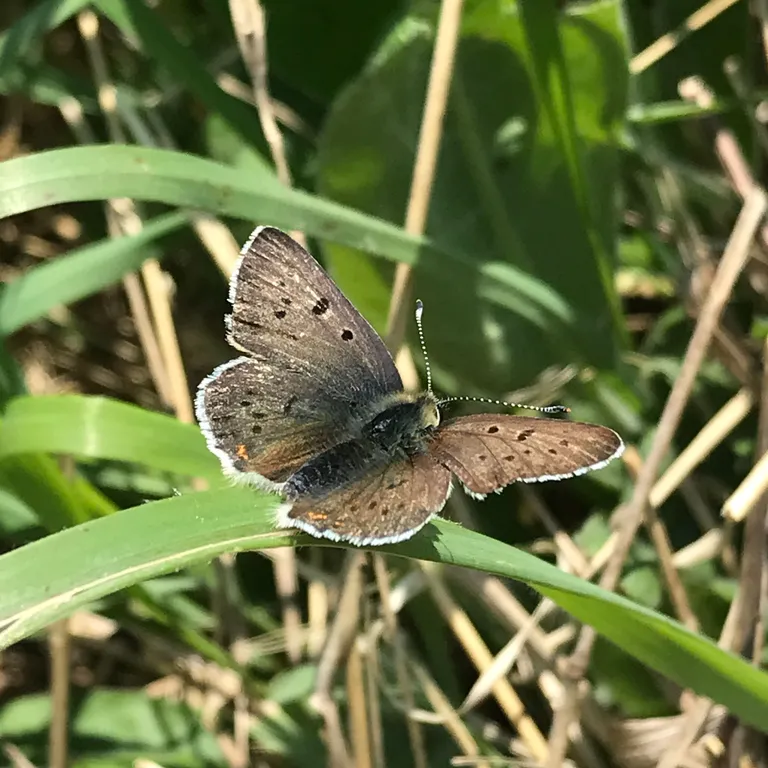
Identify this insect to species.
Lycaena tityrus (also Loweia tityrus)
